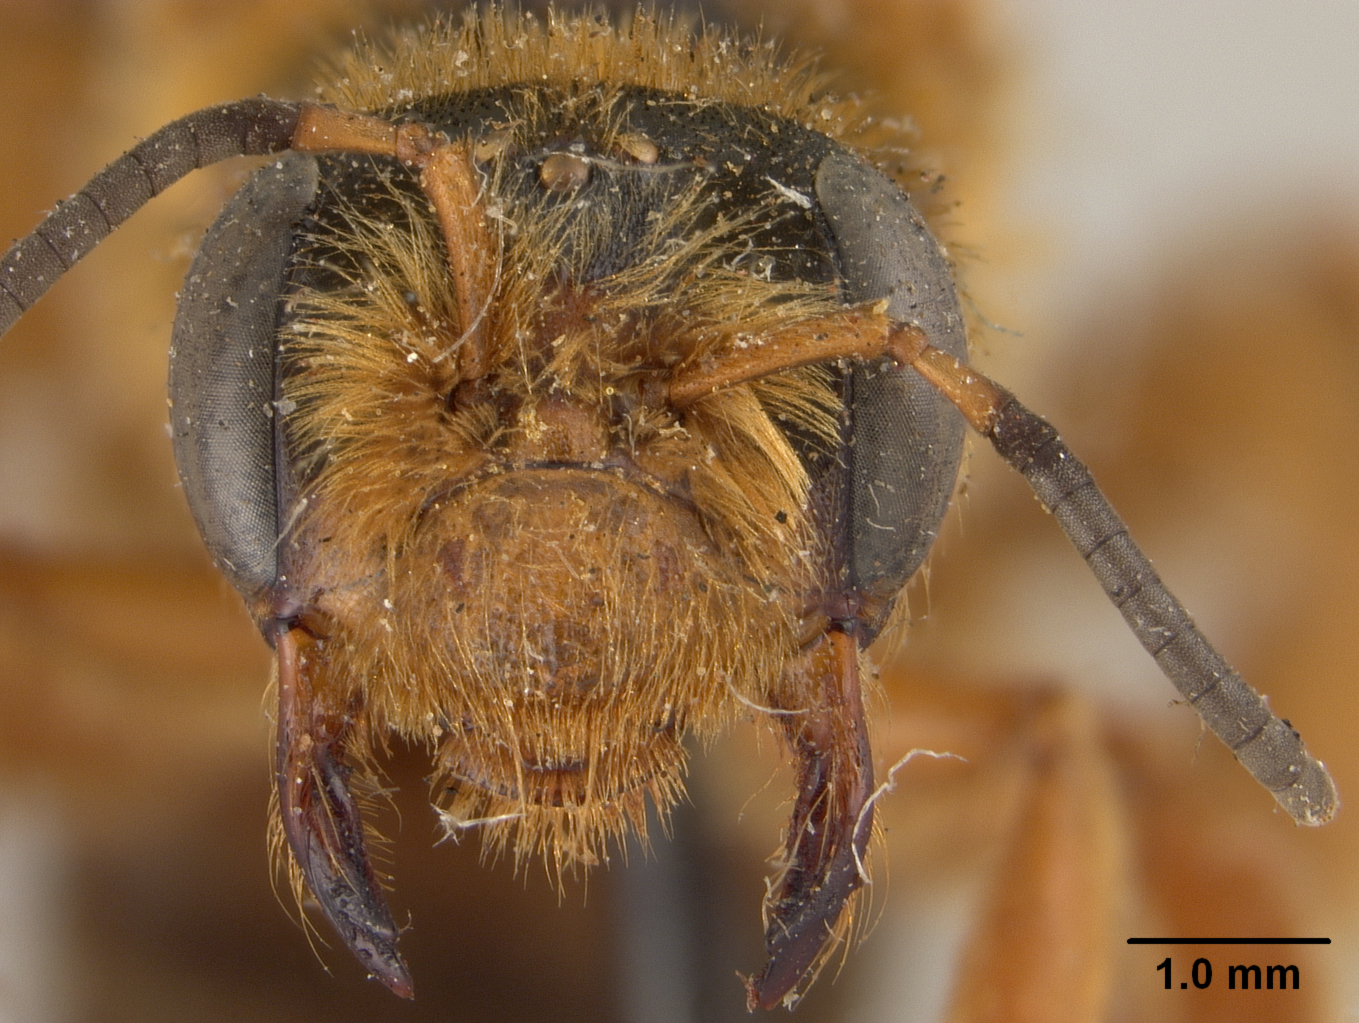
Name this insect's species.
Andrena dolomellea
